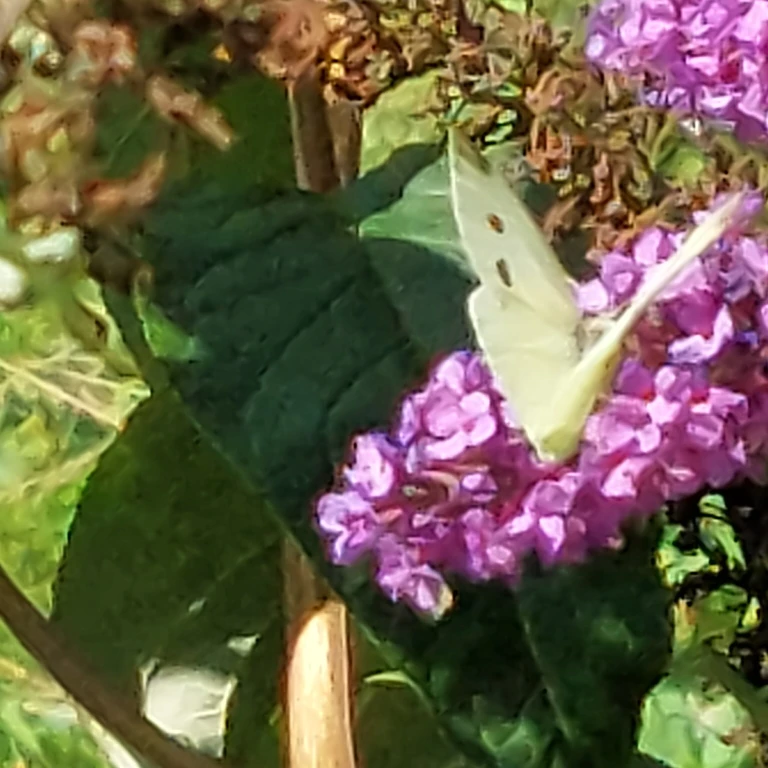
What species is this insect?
Pieris rapae
